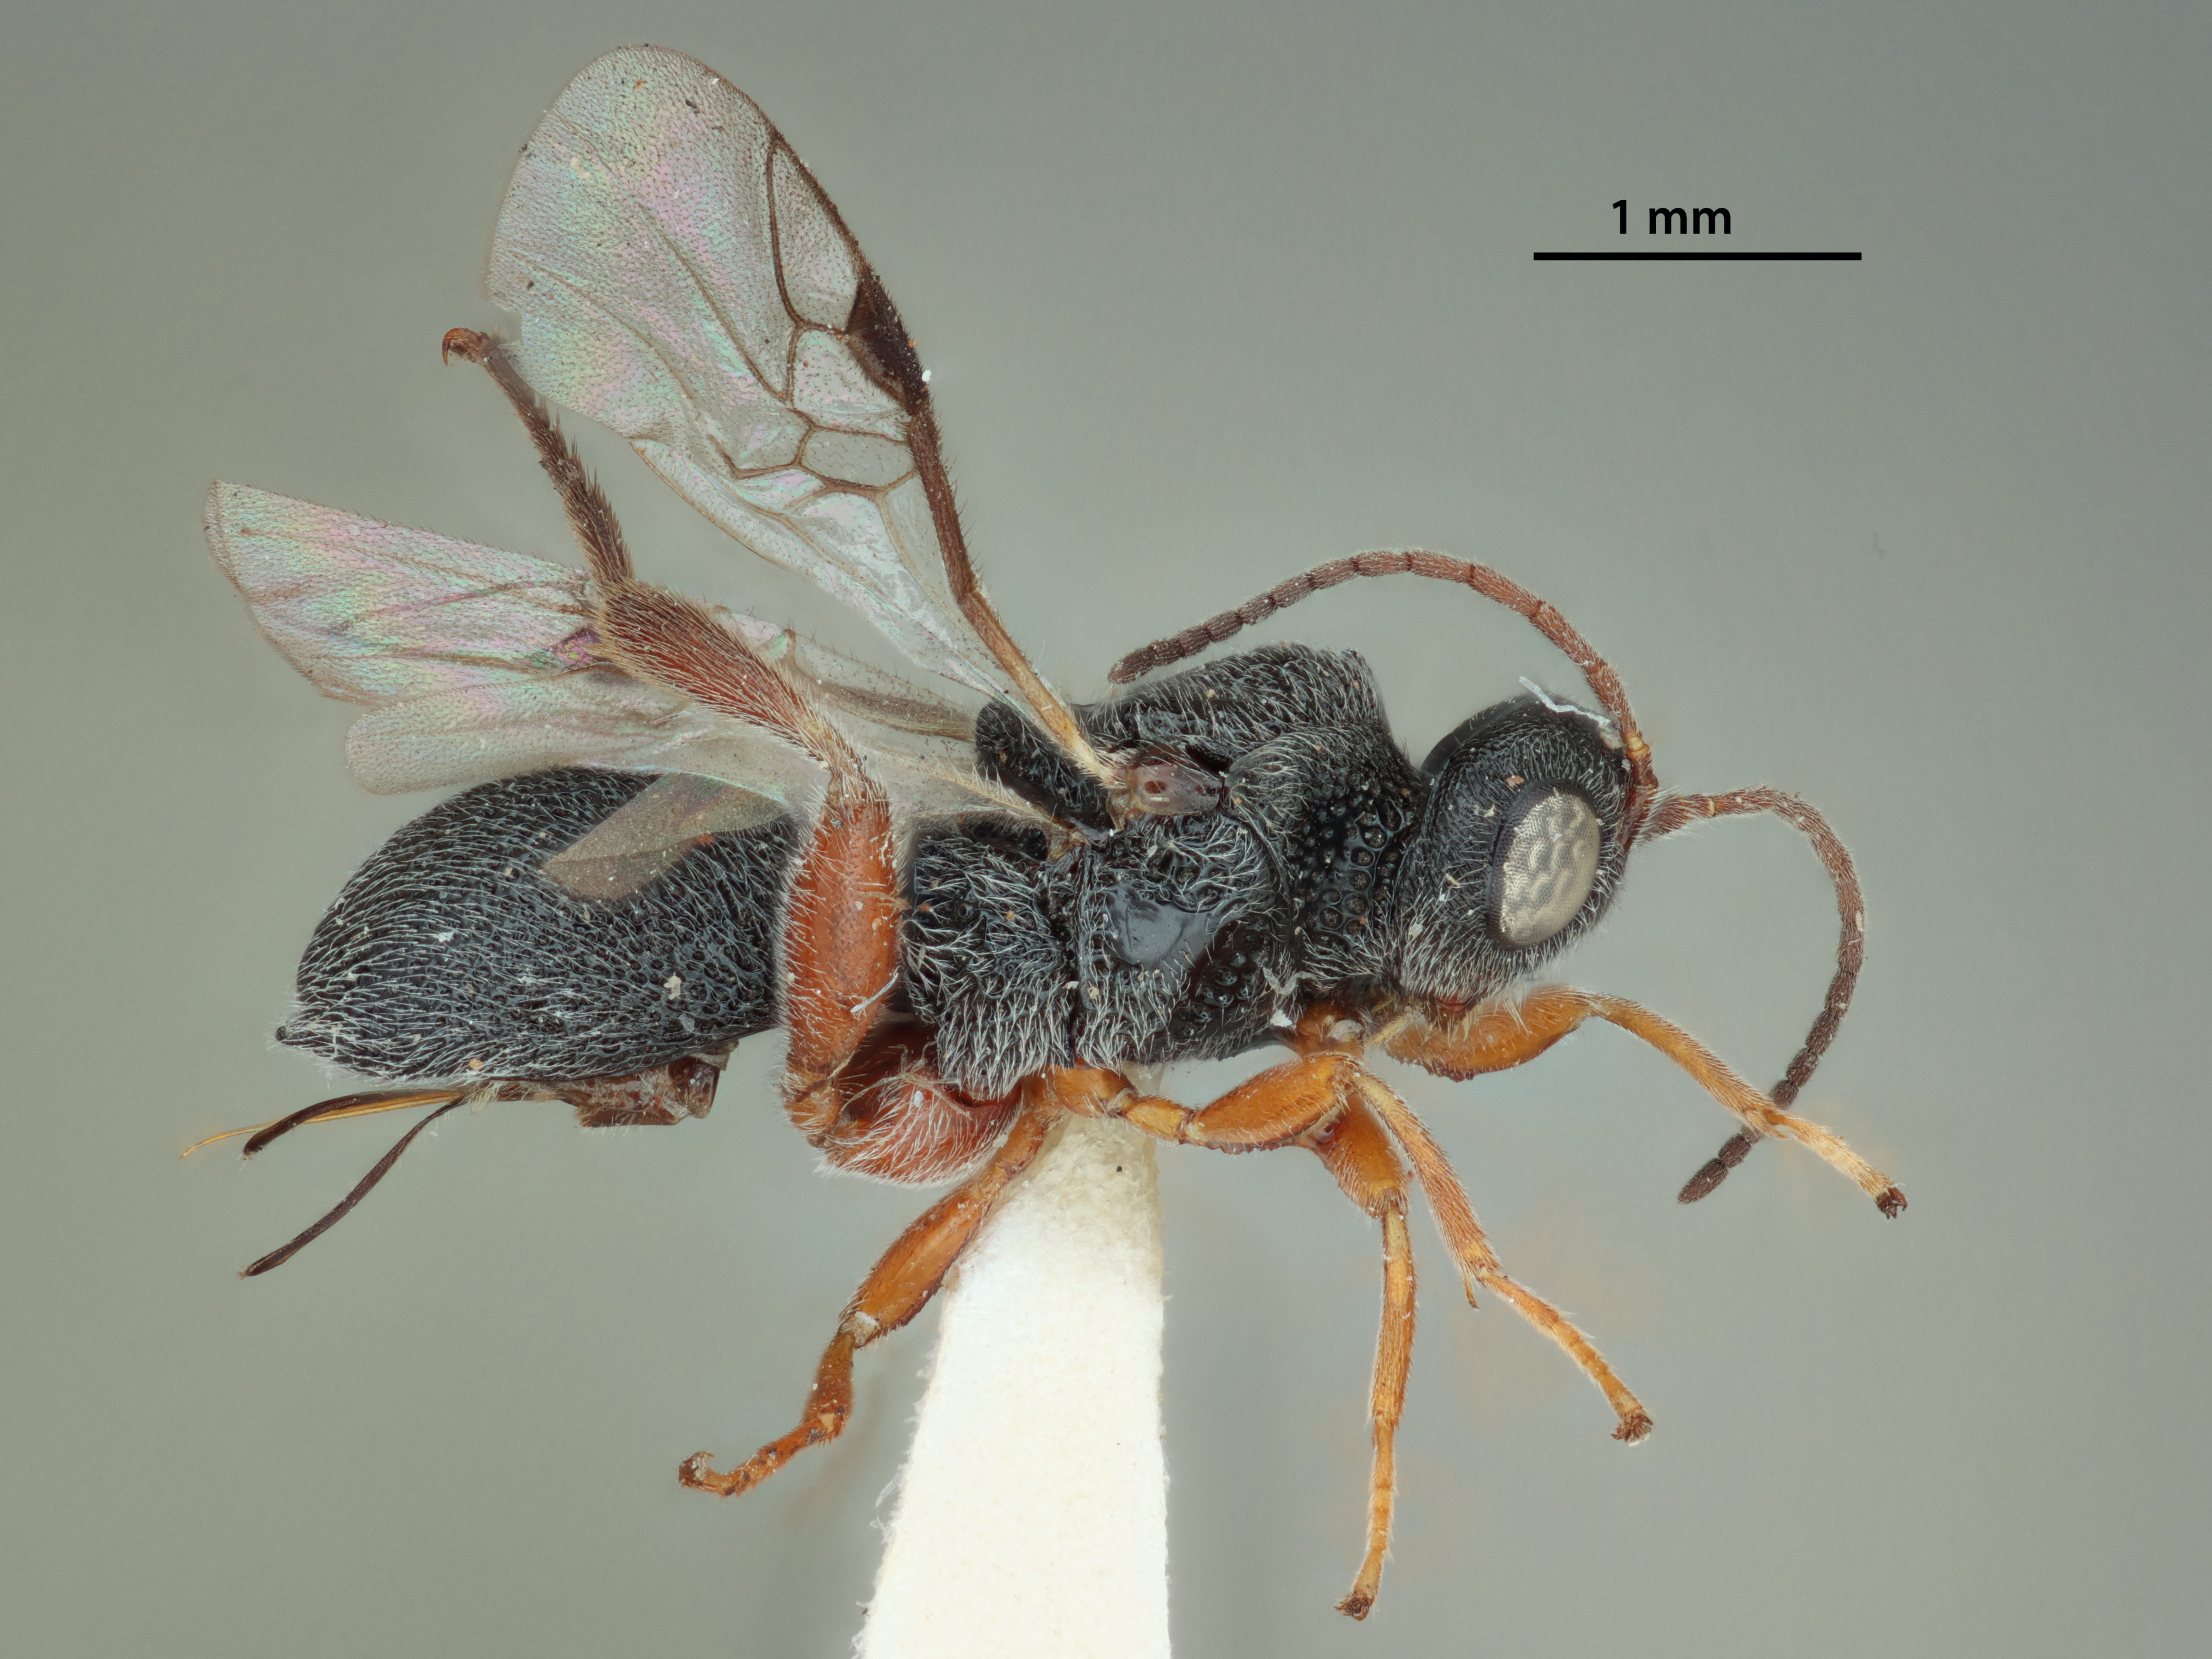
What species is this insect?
Urosigalphus panamalensis
